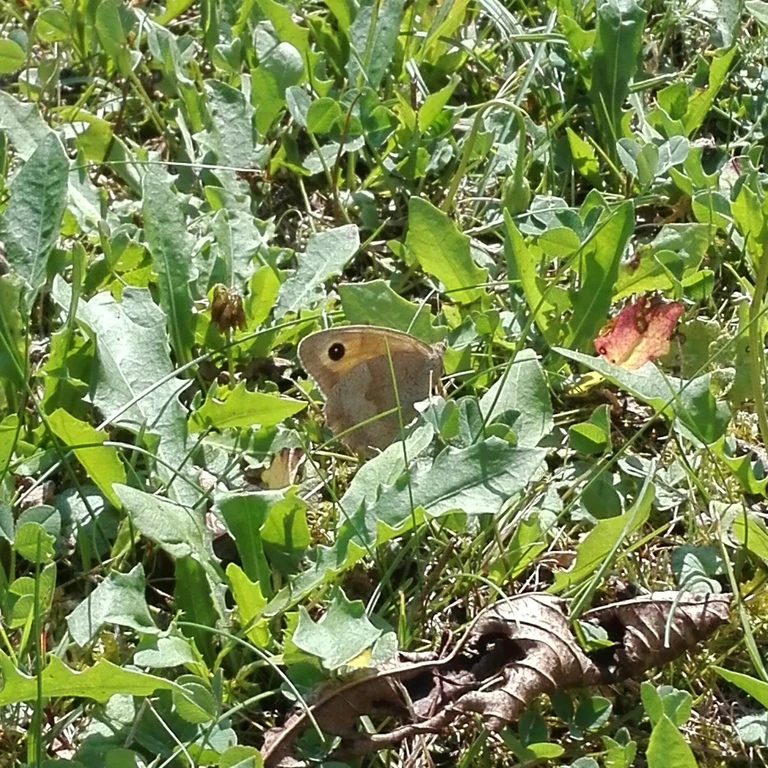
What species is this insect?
Maniola jurtina
